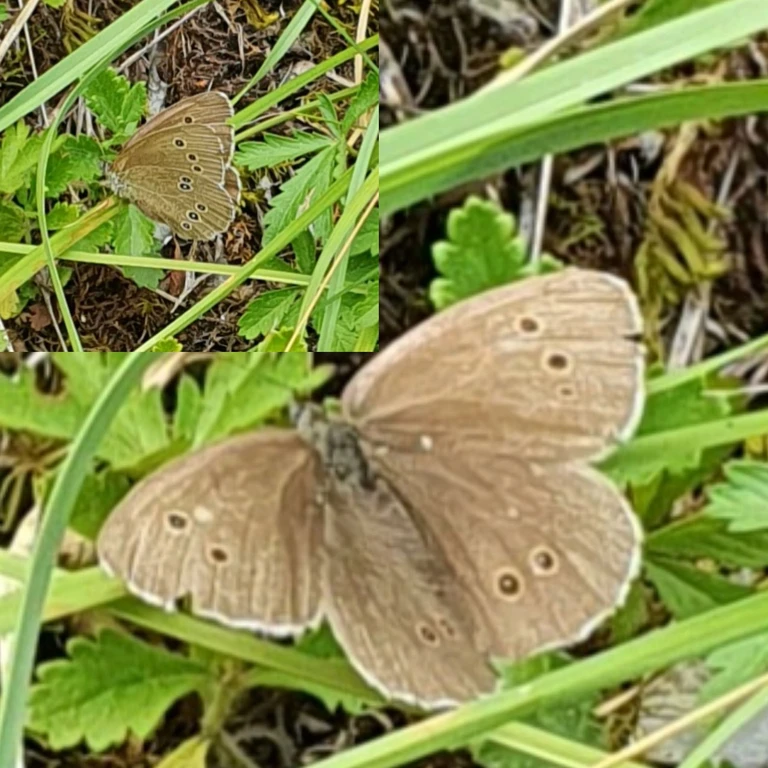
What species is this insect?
Aphantopus hyperantus
